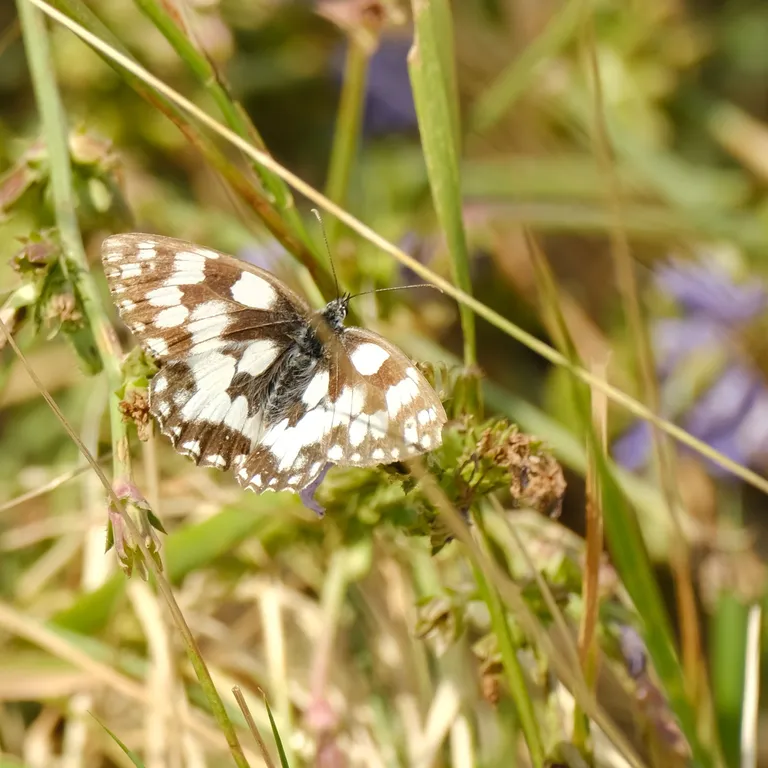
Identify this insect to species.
Melanargia galathea
